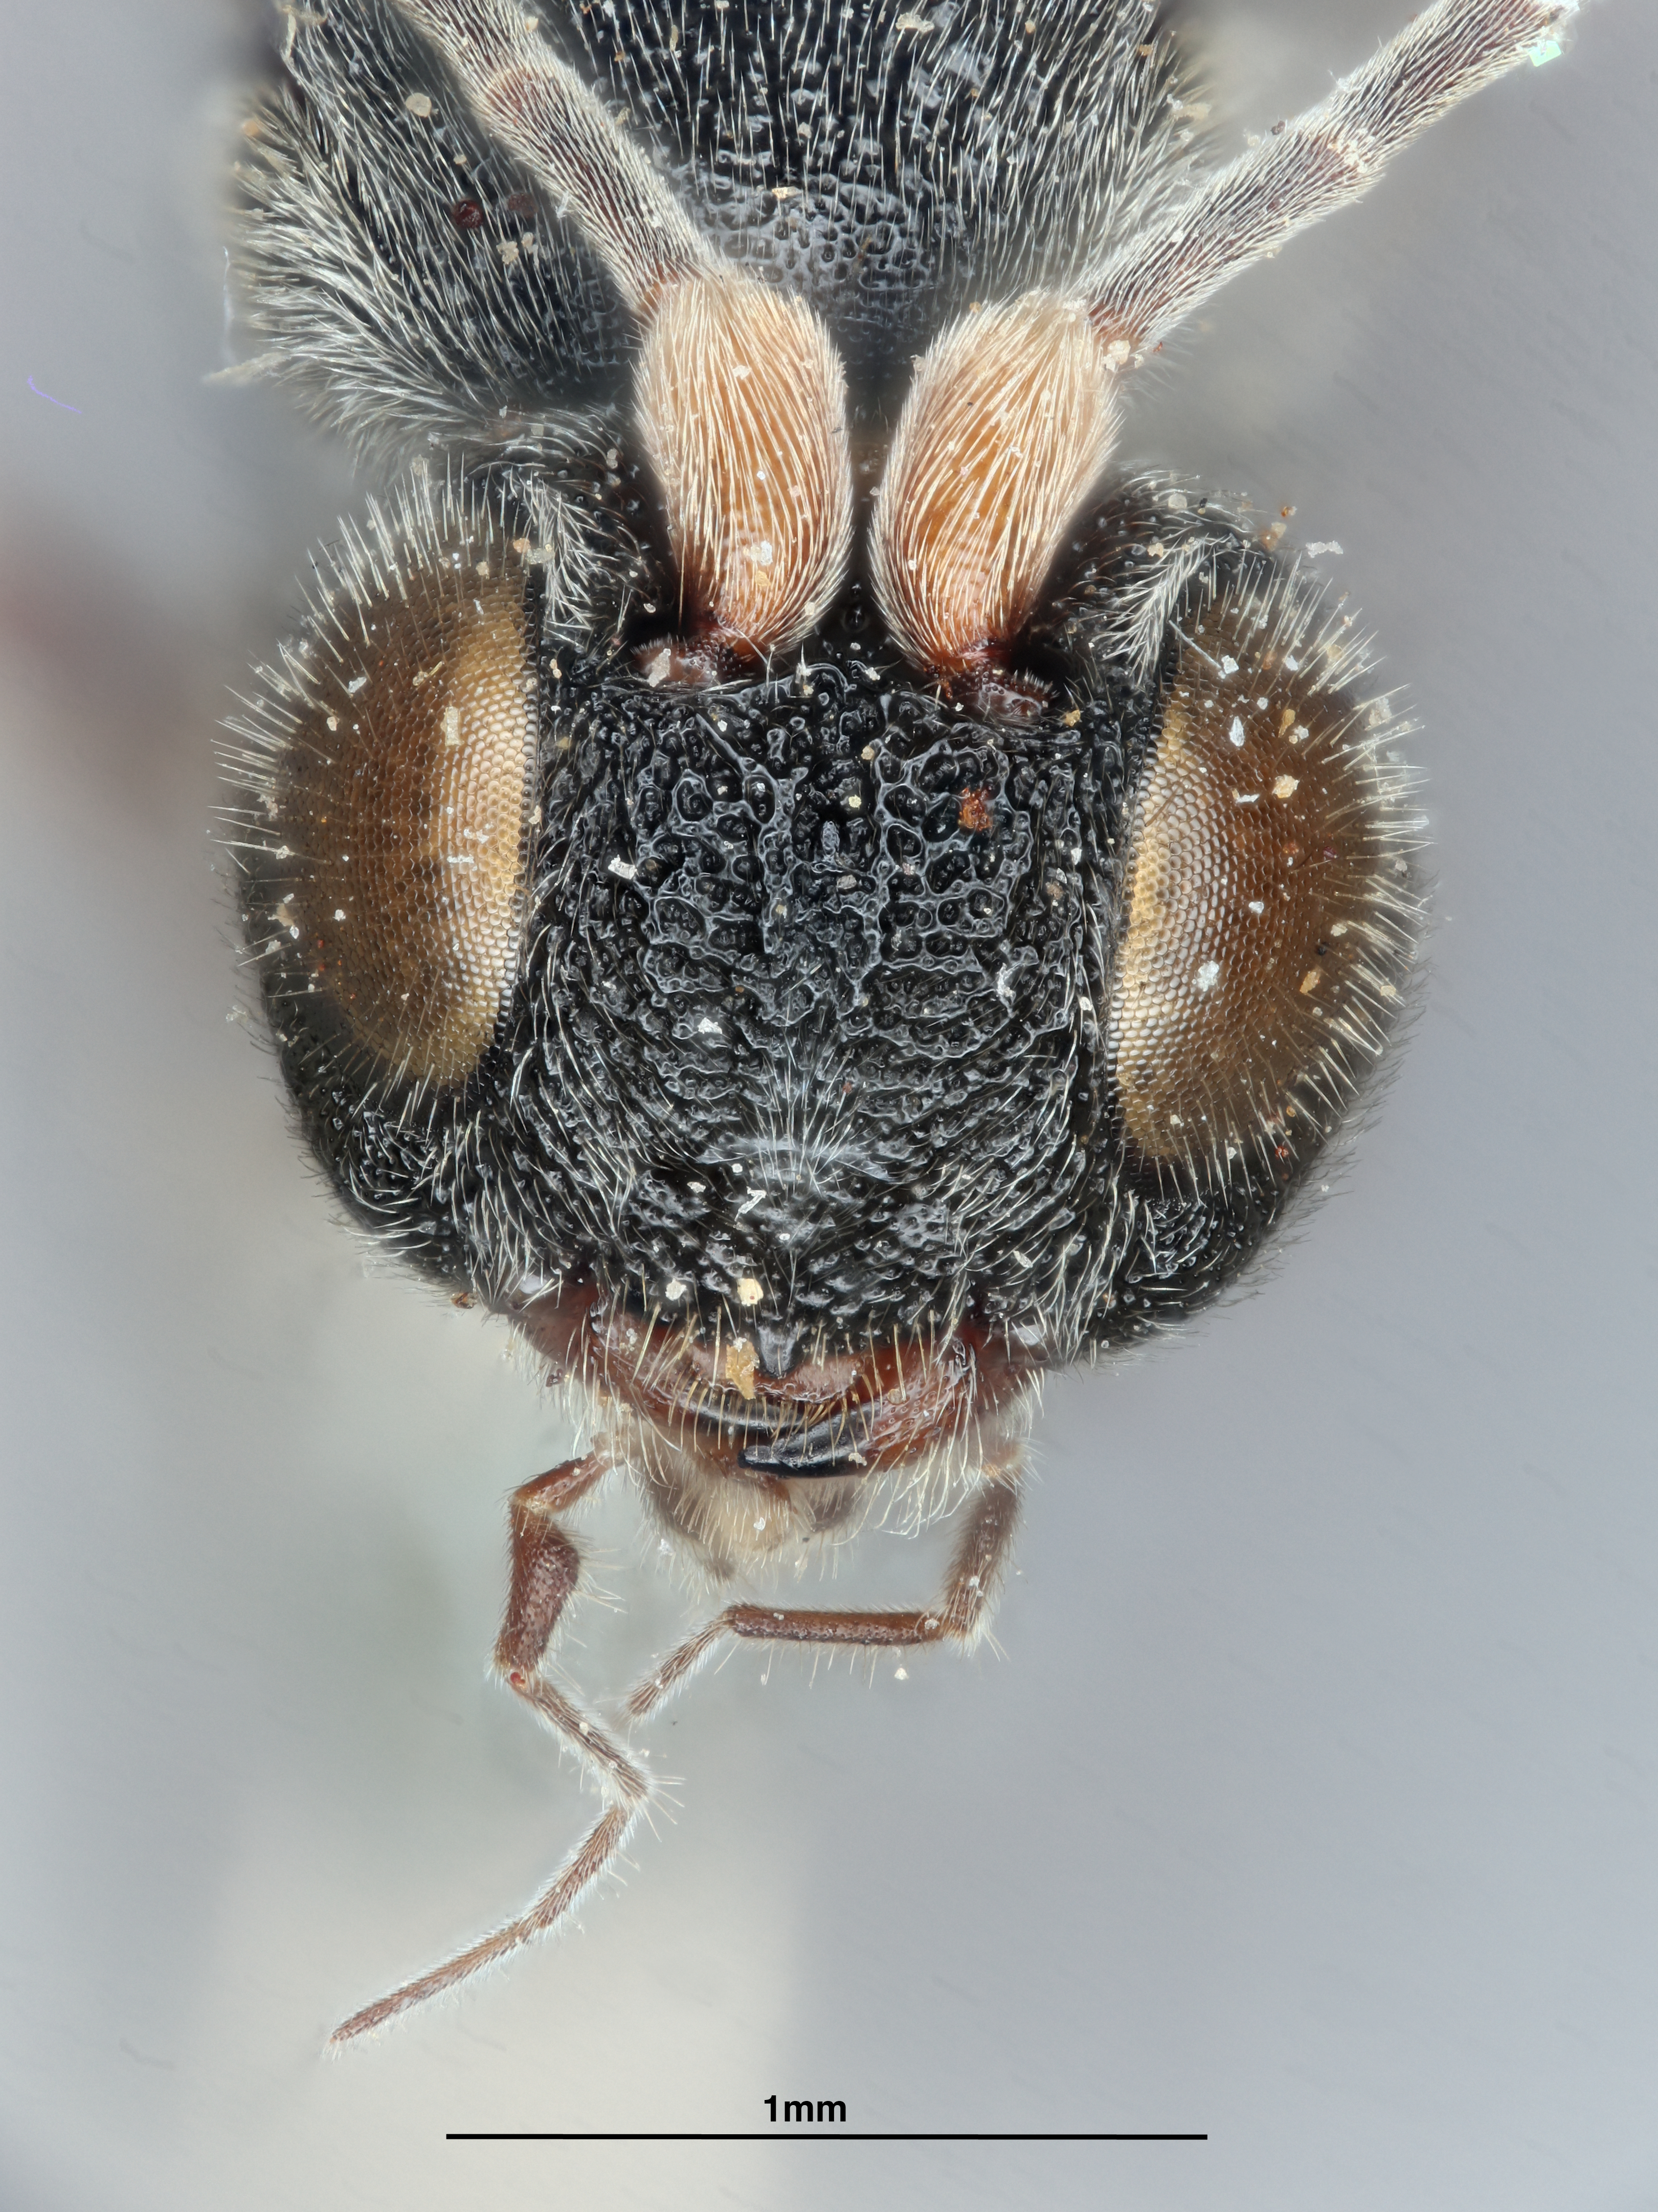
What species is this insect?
Cubochelonus luzonensis
